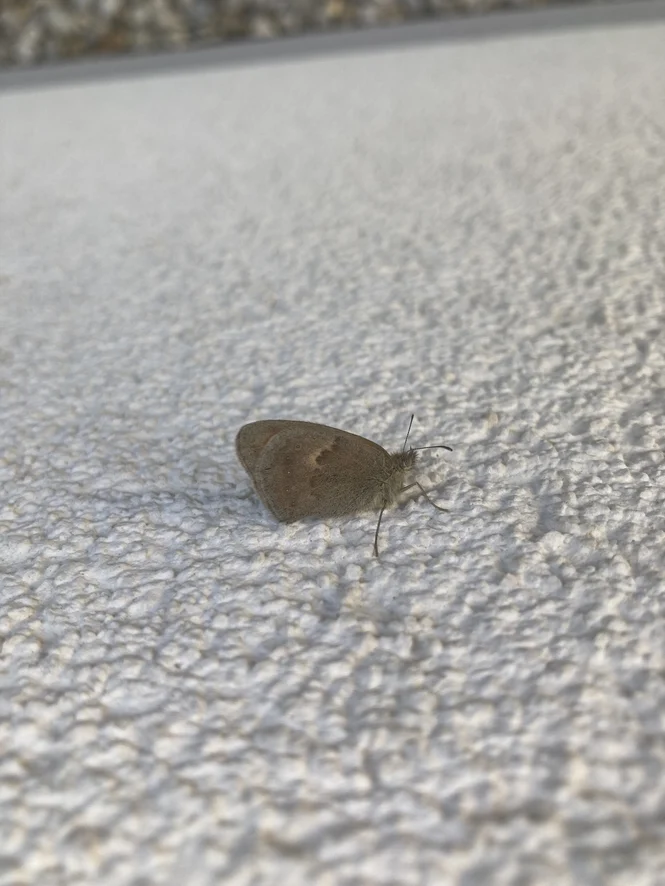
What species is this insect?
Coenonympha pamphilus
